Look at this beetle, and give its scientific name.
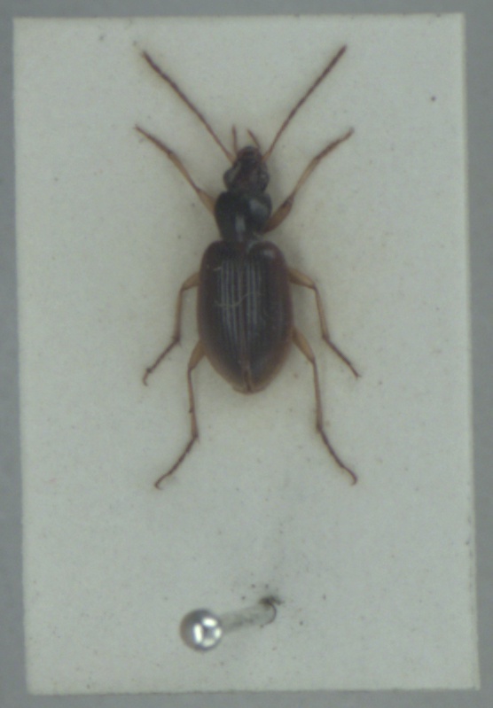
Paranchus albipes
